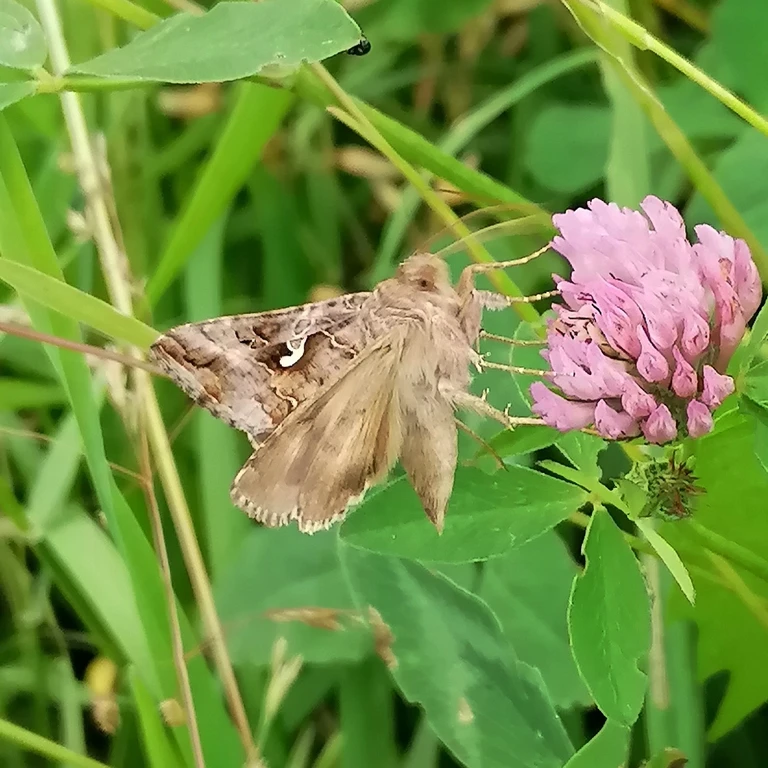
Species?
Autographa gamma
